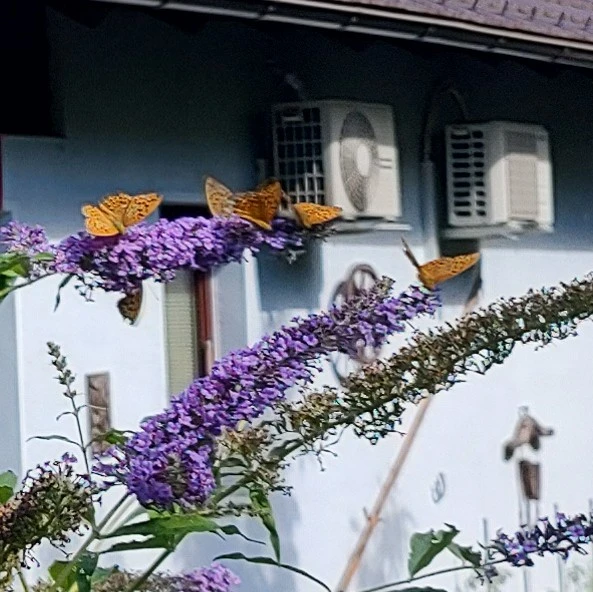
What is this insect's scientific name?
Argynnis paphia
